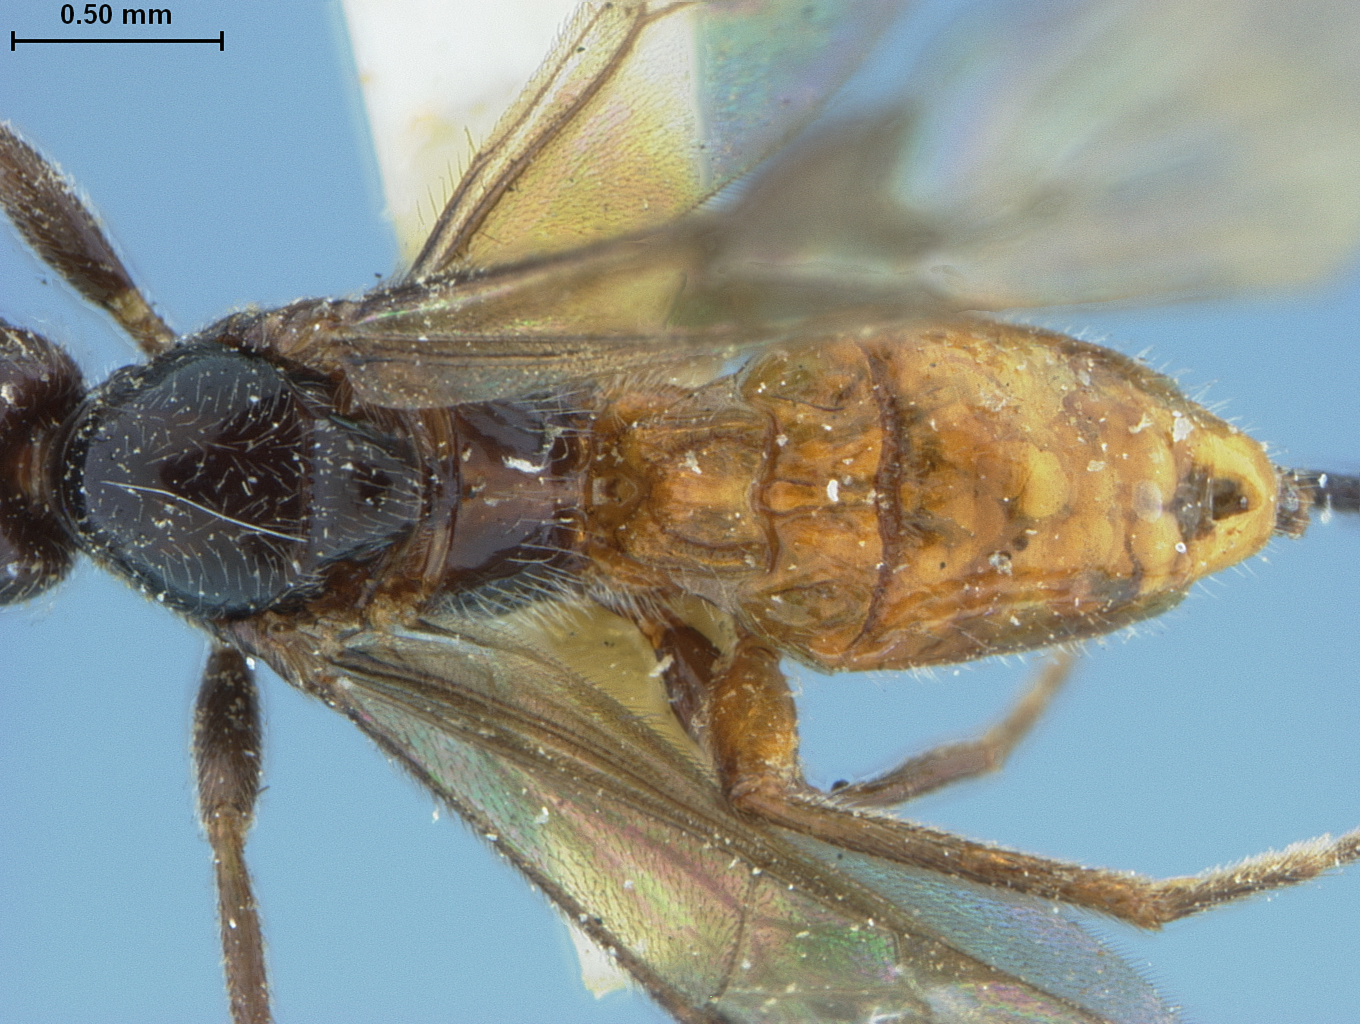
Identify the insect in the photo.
Coccliodes pissodis
